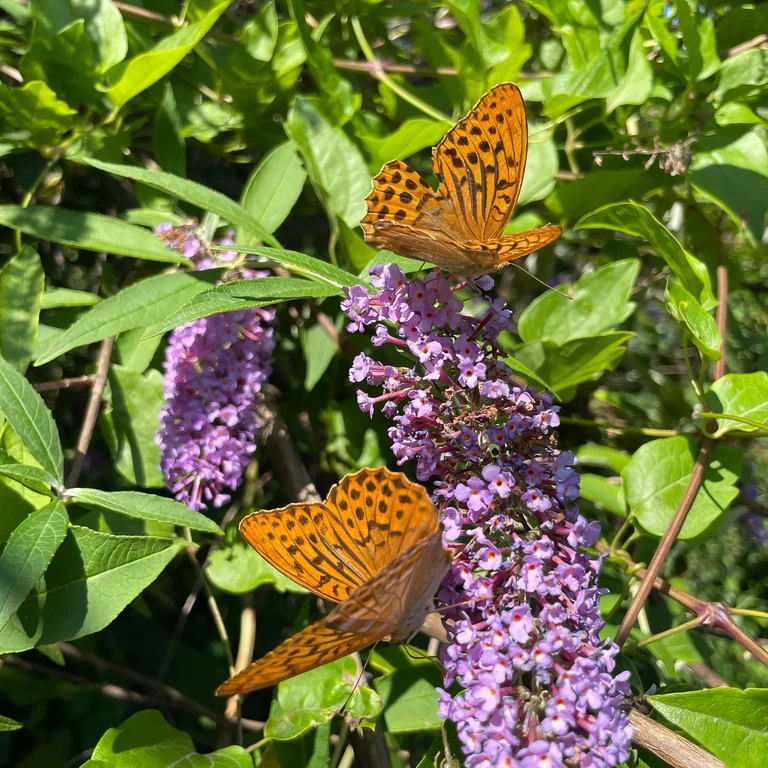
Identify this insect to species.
Argynnis paphia
